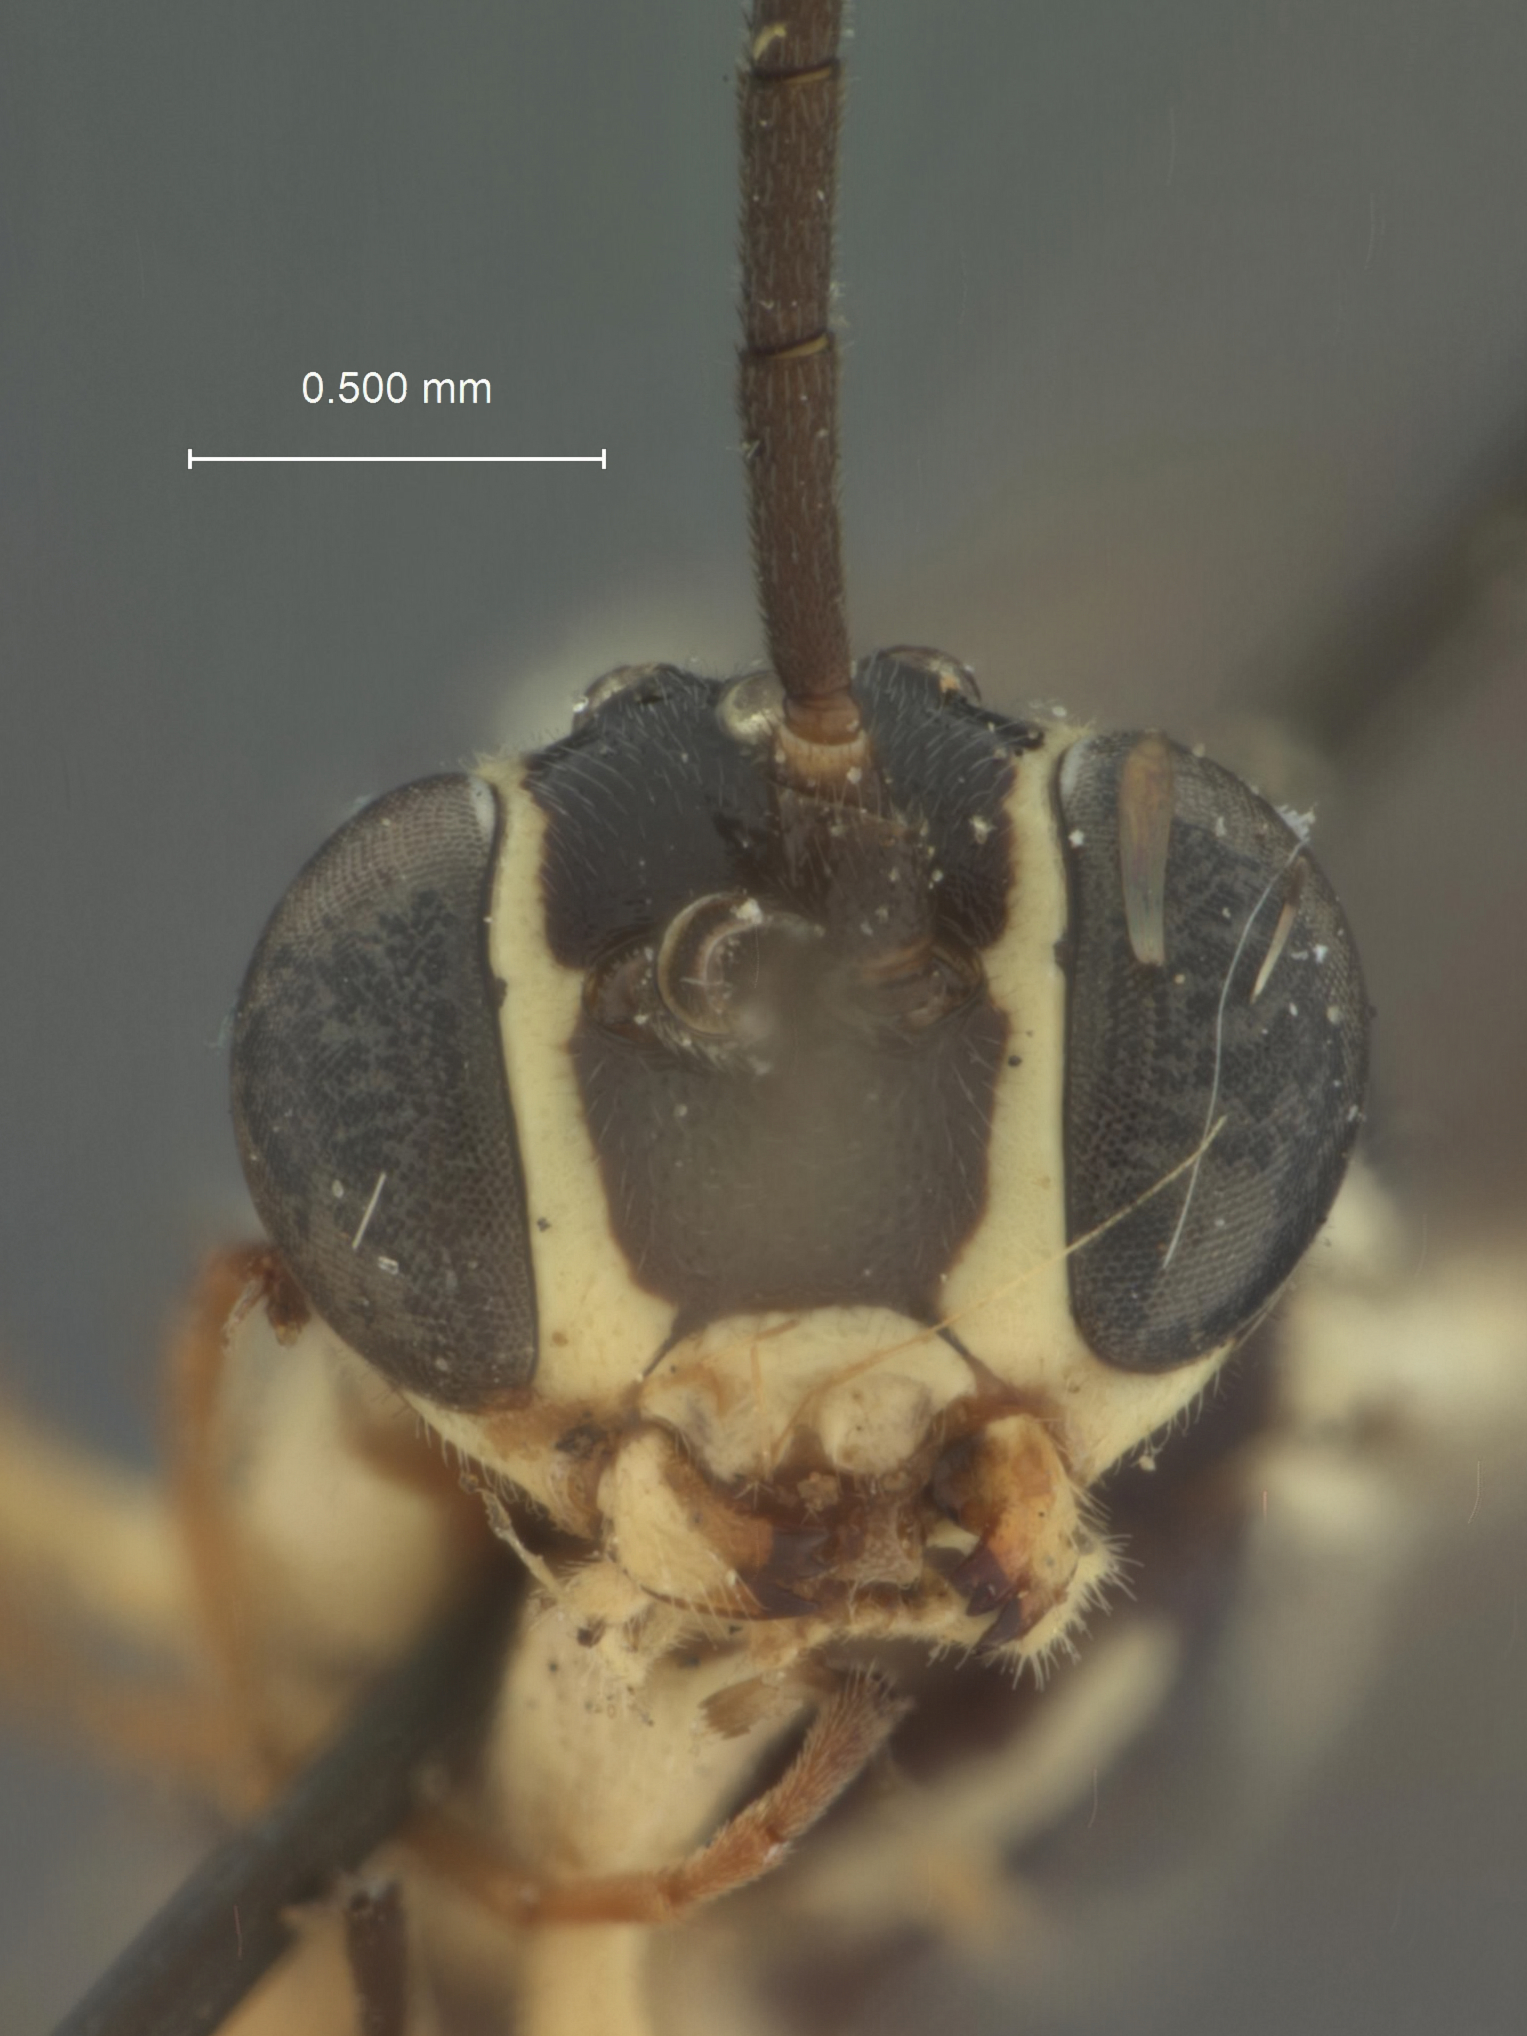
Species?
Bassus orbitalis
